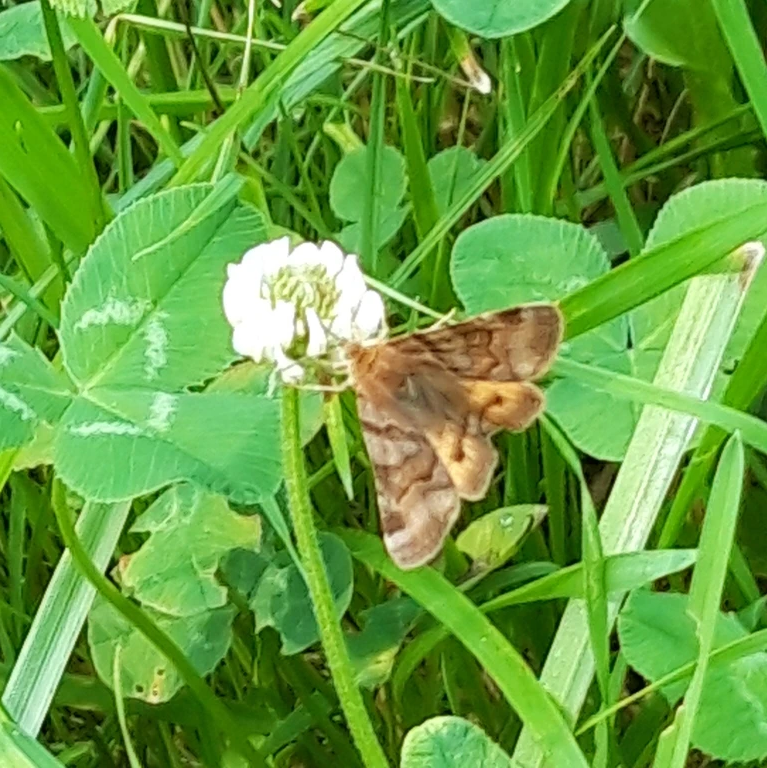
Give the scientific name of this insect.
Euclidia glyphica
